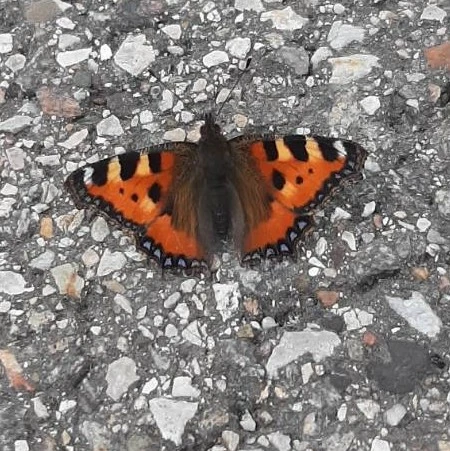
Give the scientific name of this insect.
Aglais urticae
